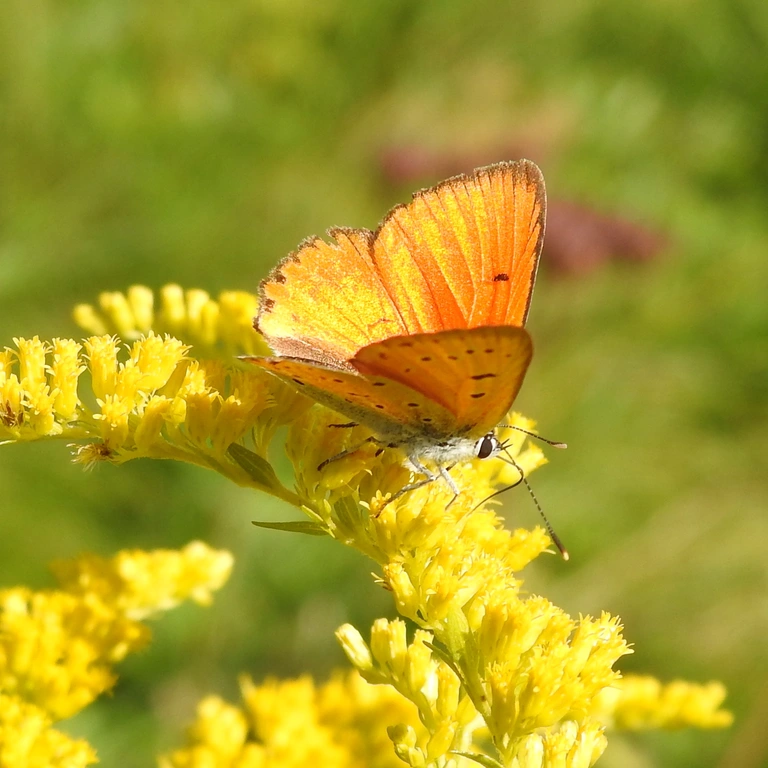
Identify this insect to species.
Lycaena dispar
